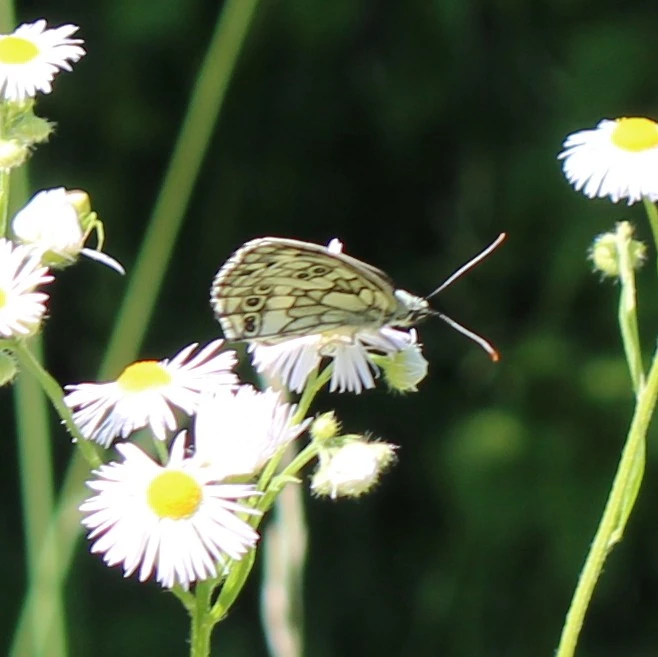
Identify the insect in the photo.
Melanargia galathea
